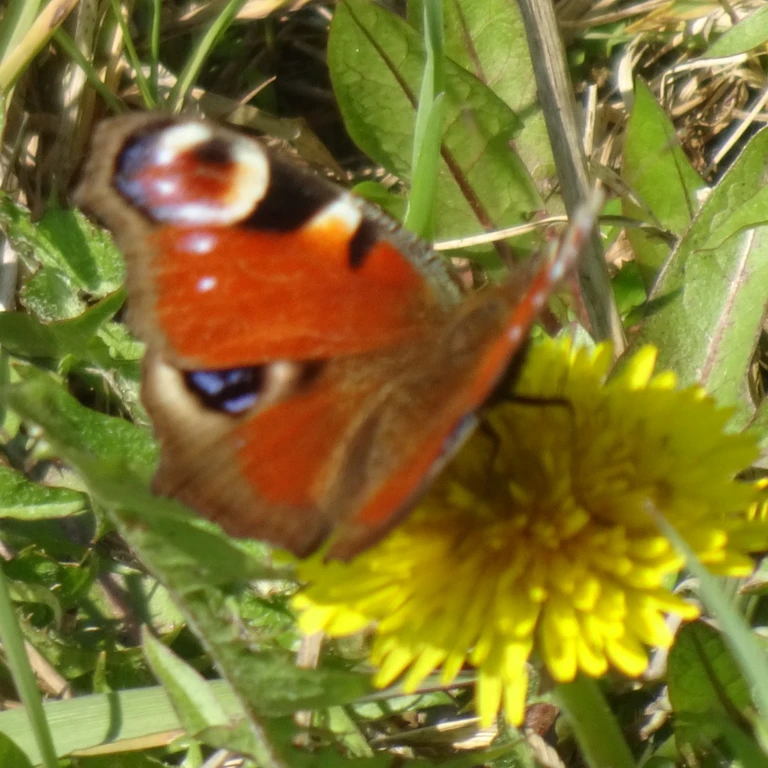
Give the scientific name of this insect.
Aglais io
